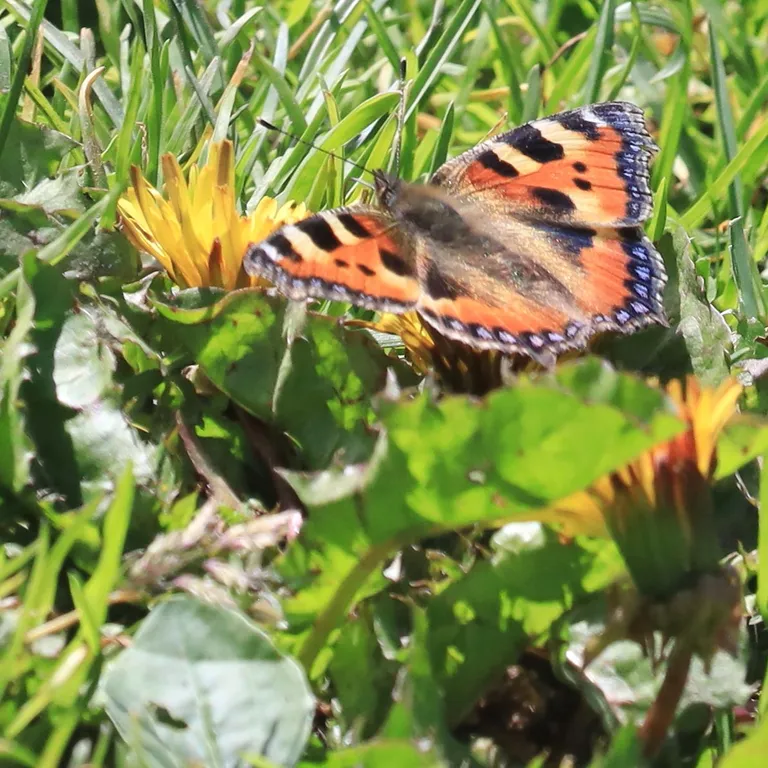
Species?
Aglais urticae
